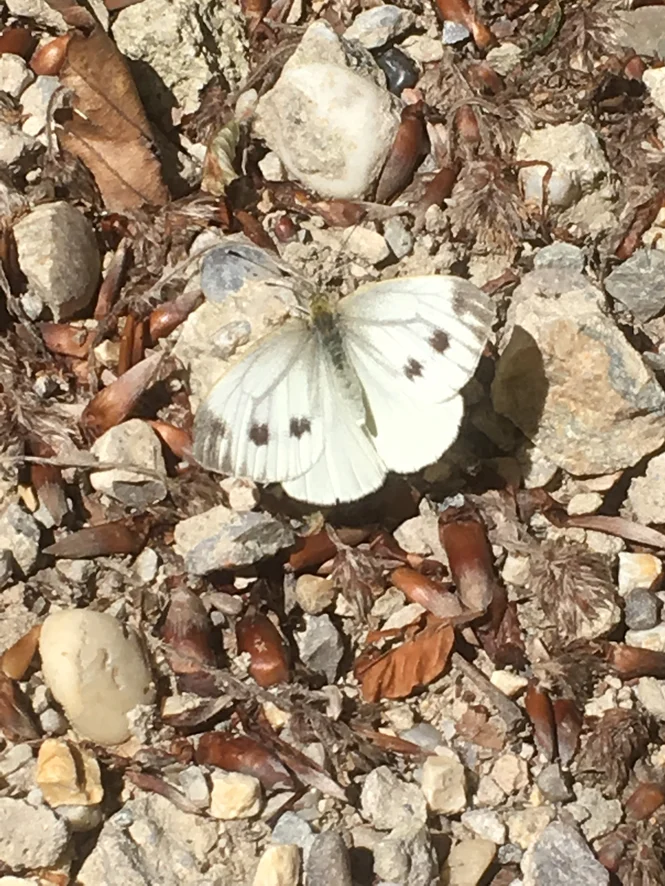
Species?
Pieris napi
